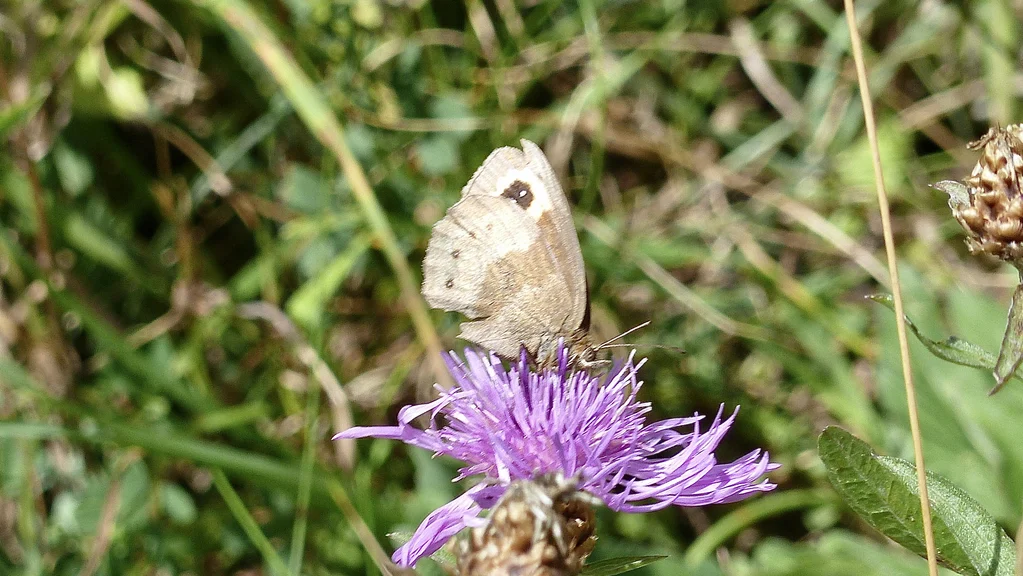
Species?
Erebia aethiops
